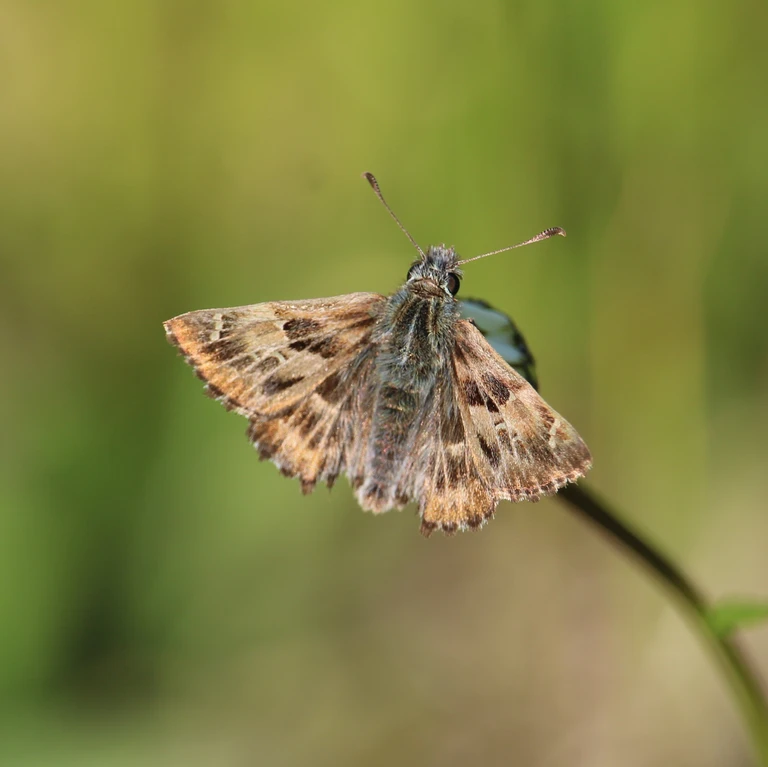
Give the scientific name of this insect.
Carcharodus alceae
